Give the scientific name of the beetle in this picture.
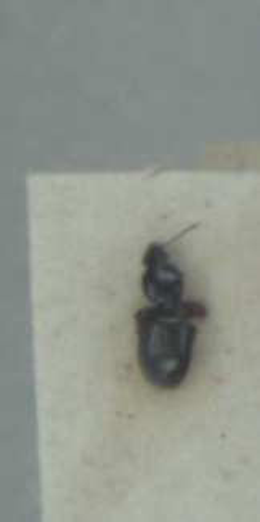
Dyschirius globosus
